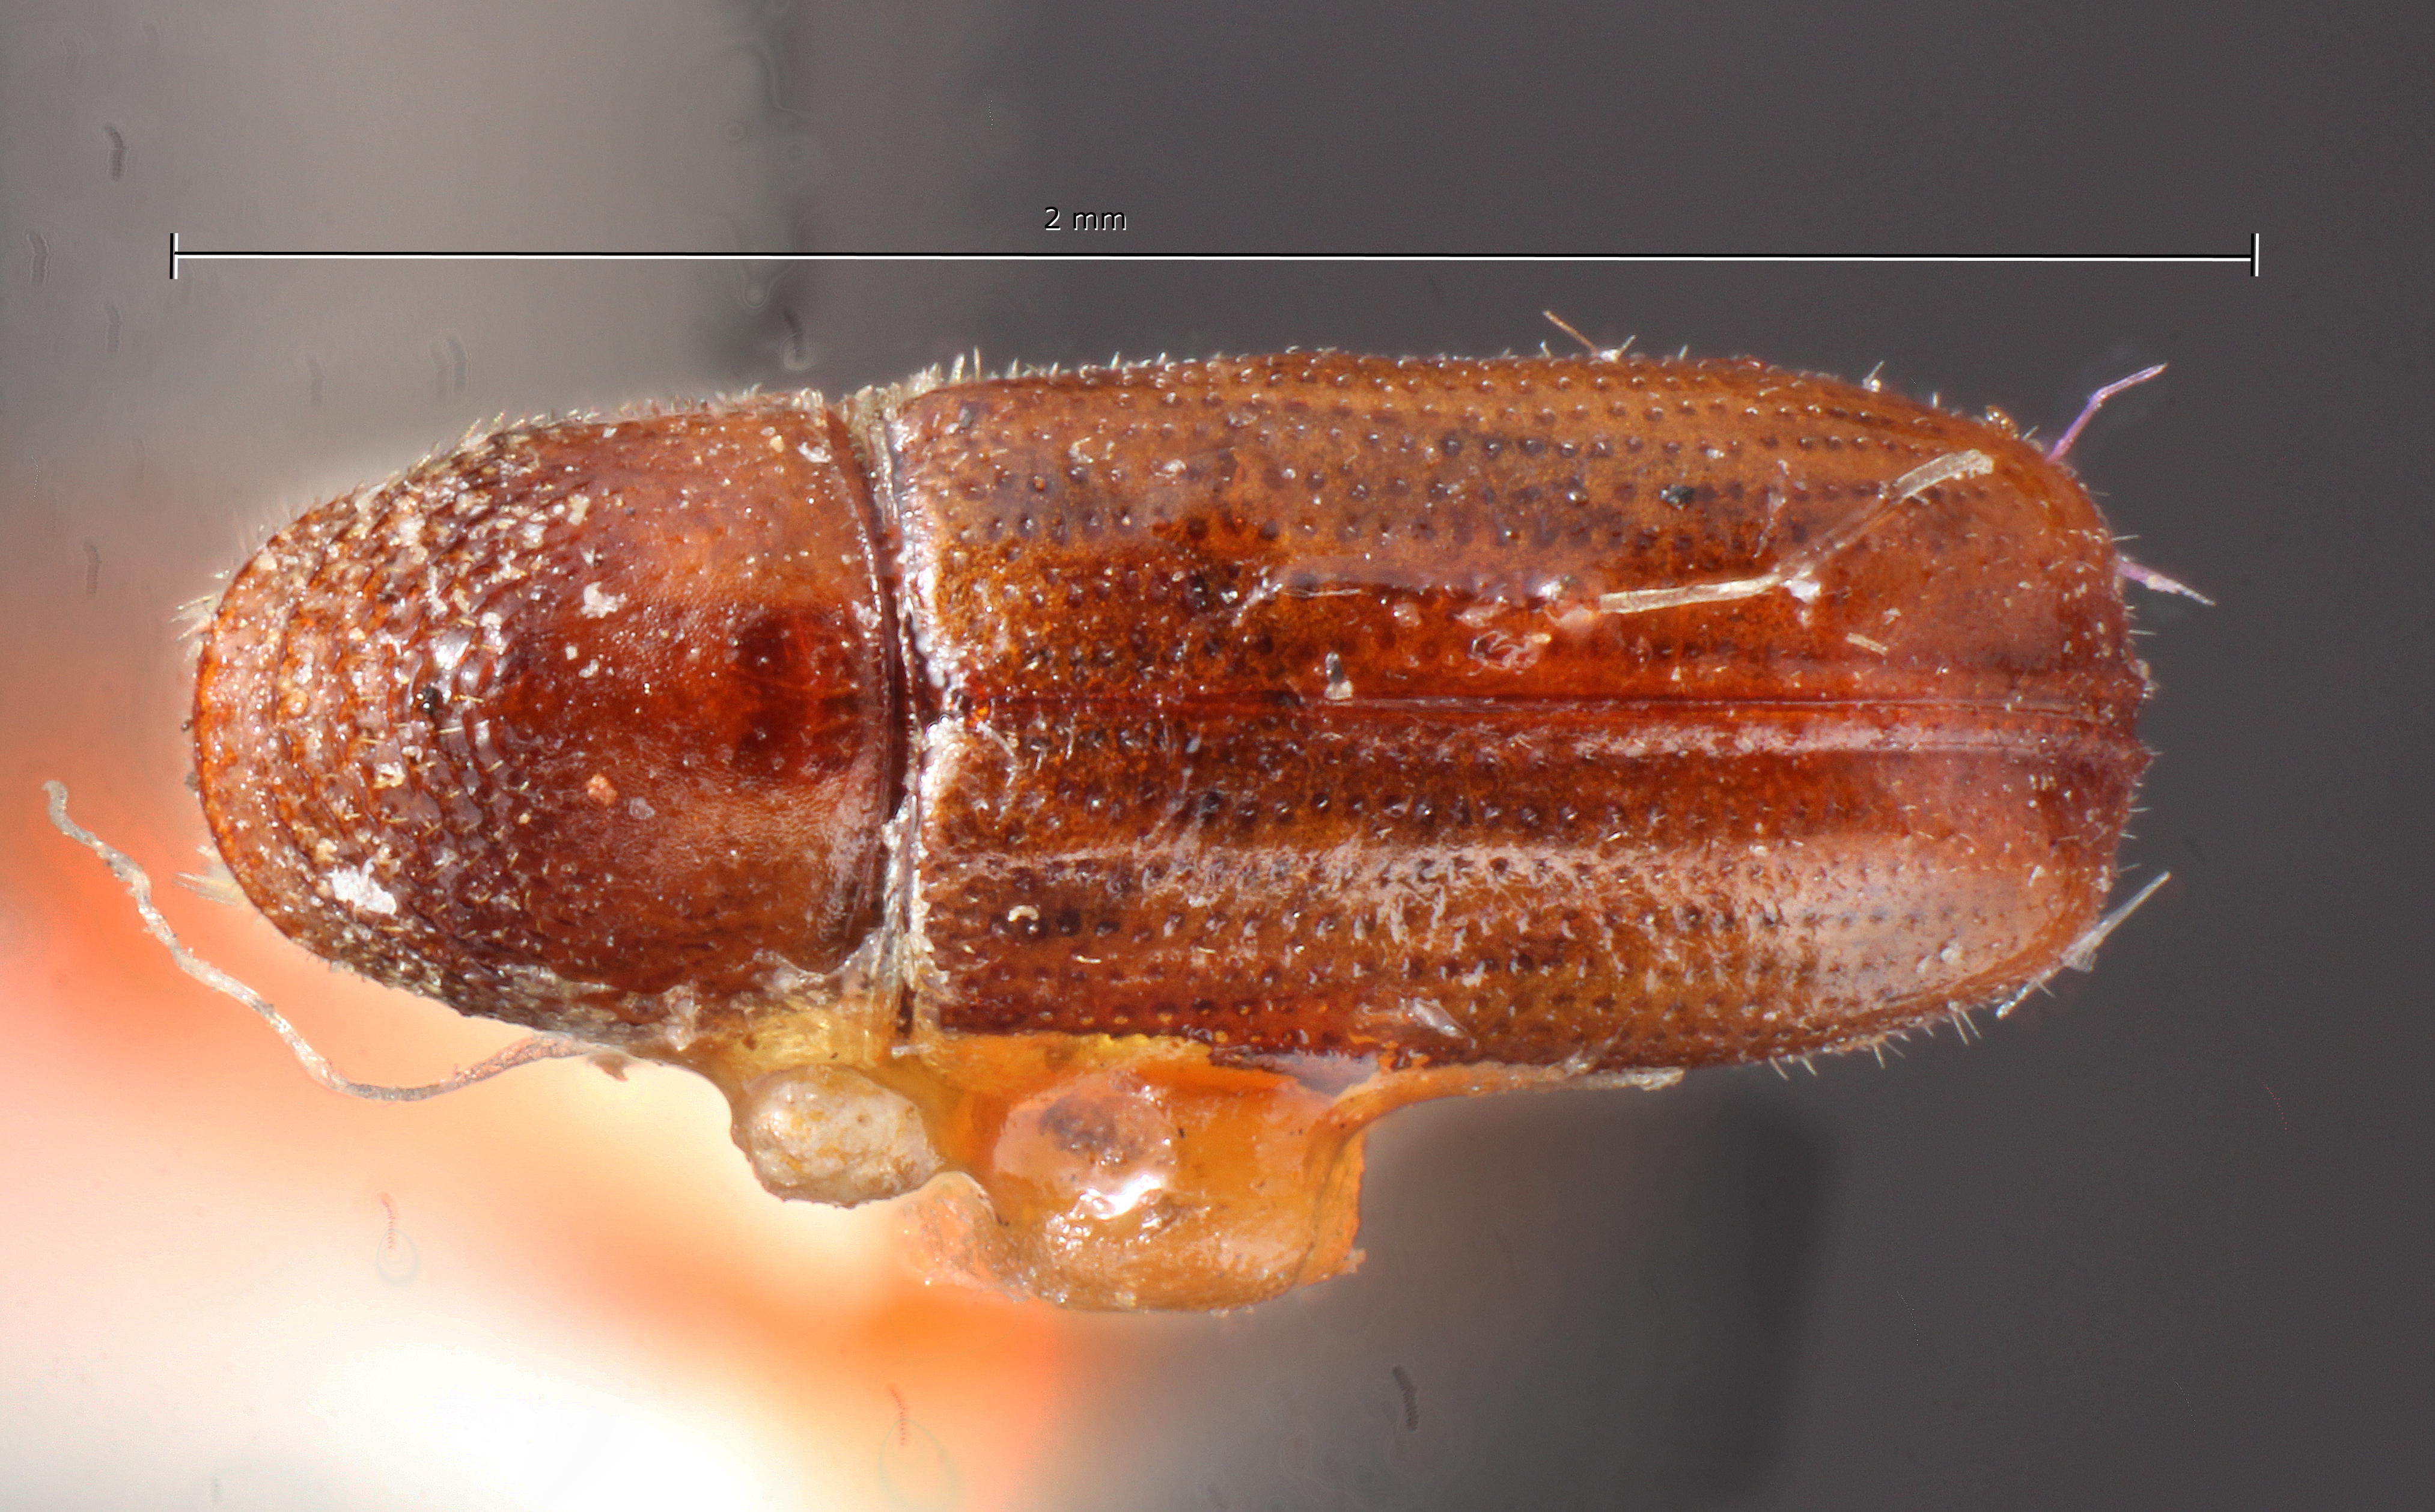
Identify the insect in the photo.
Pityophthorus ornatus
